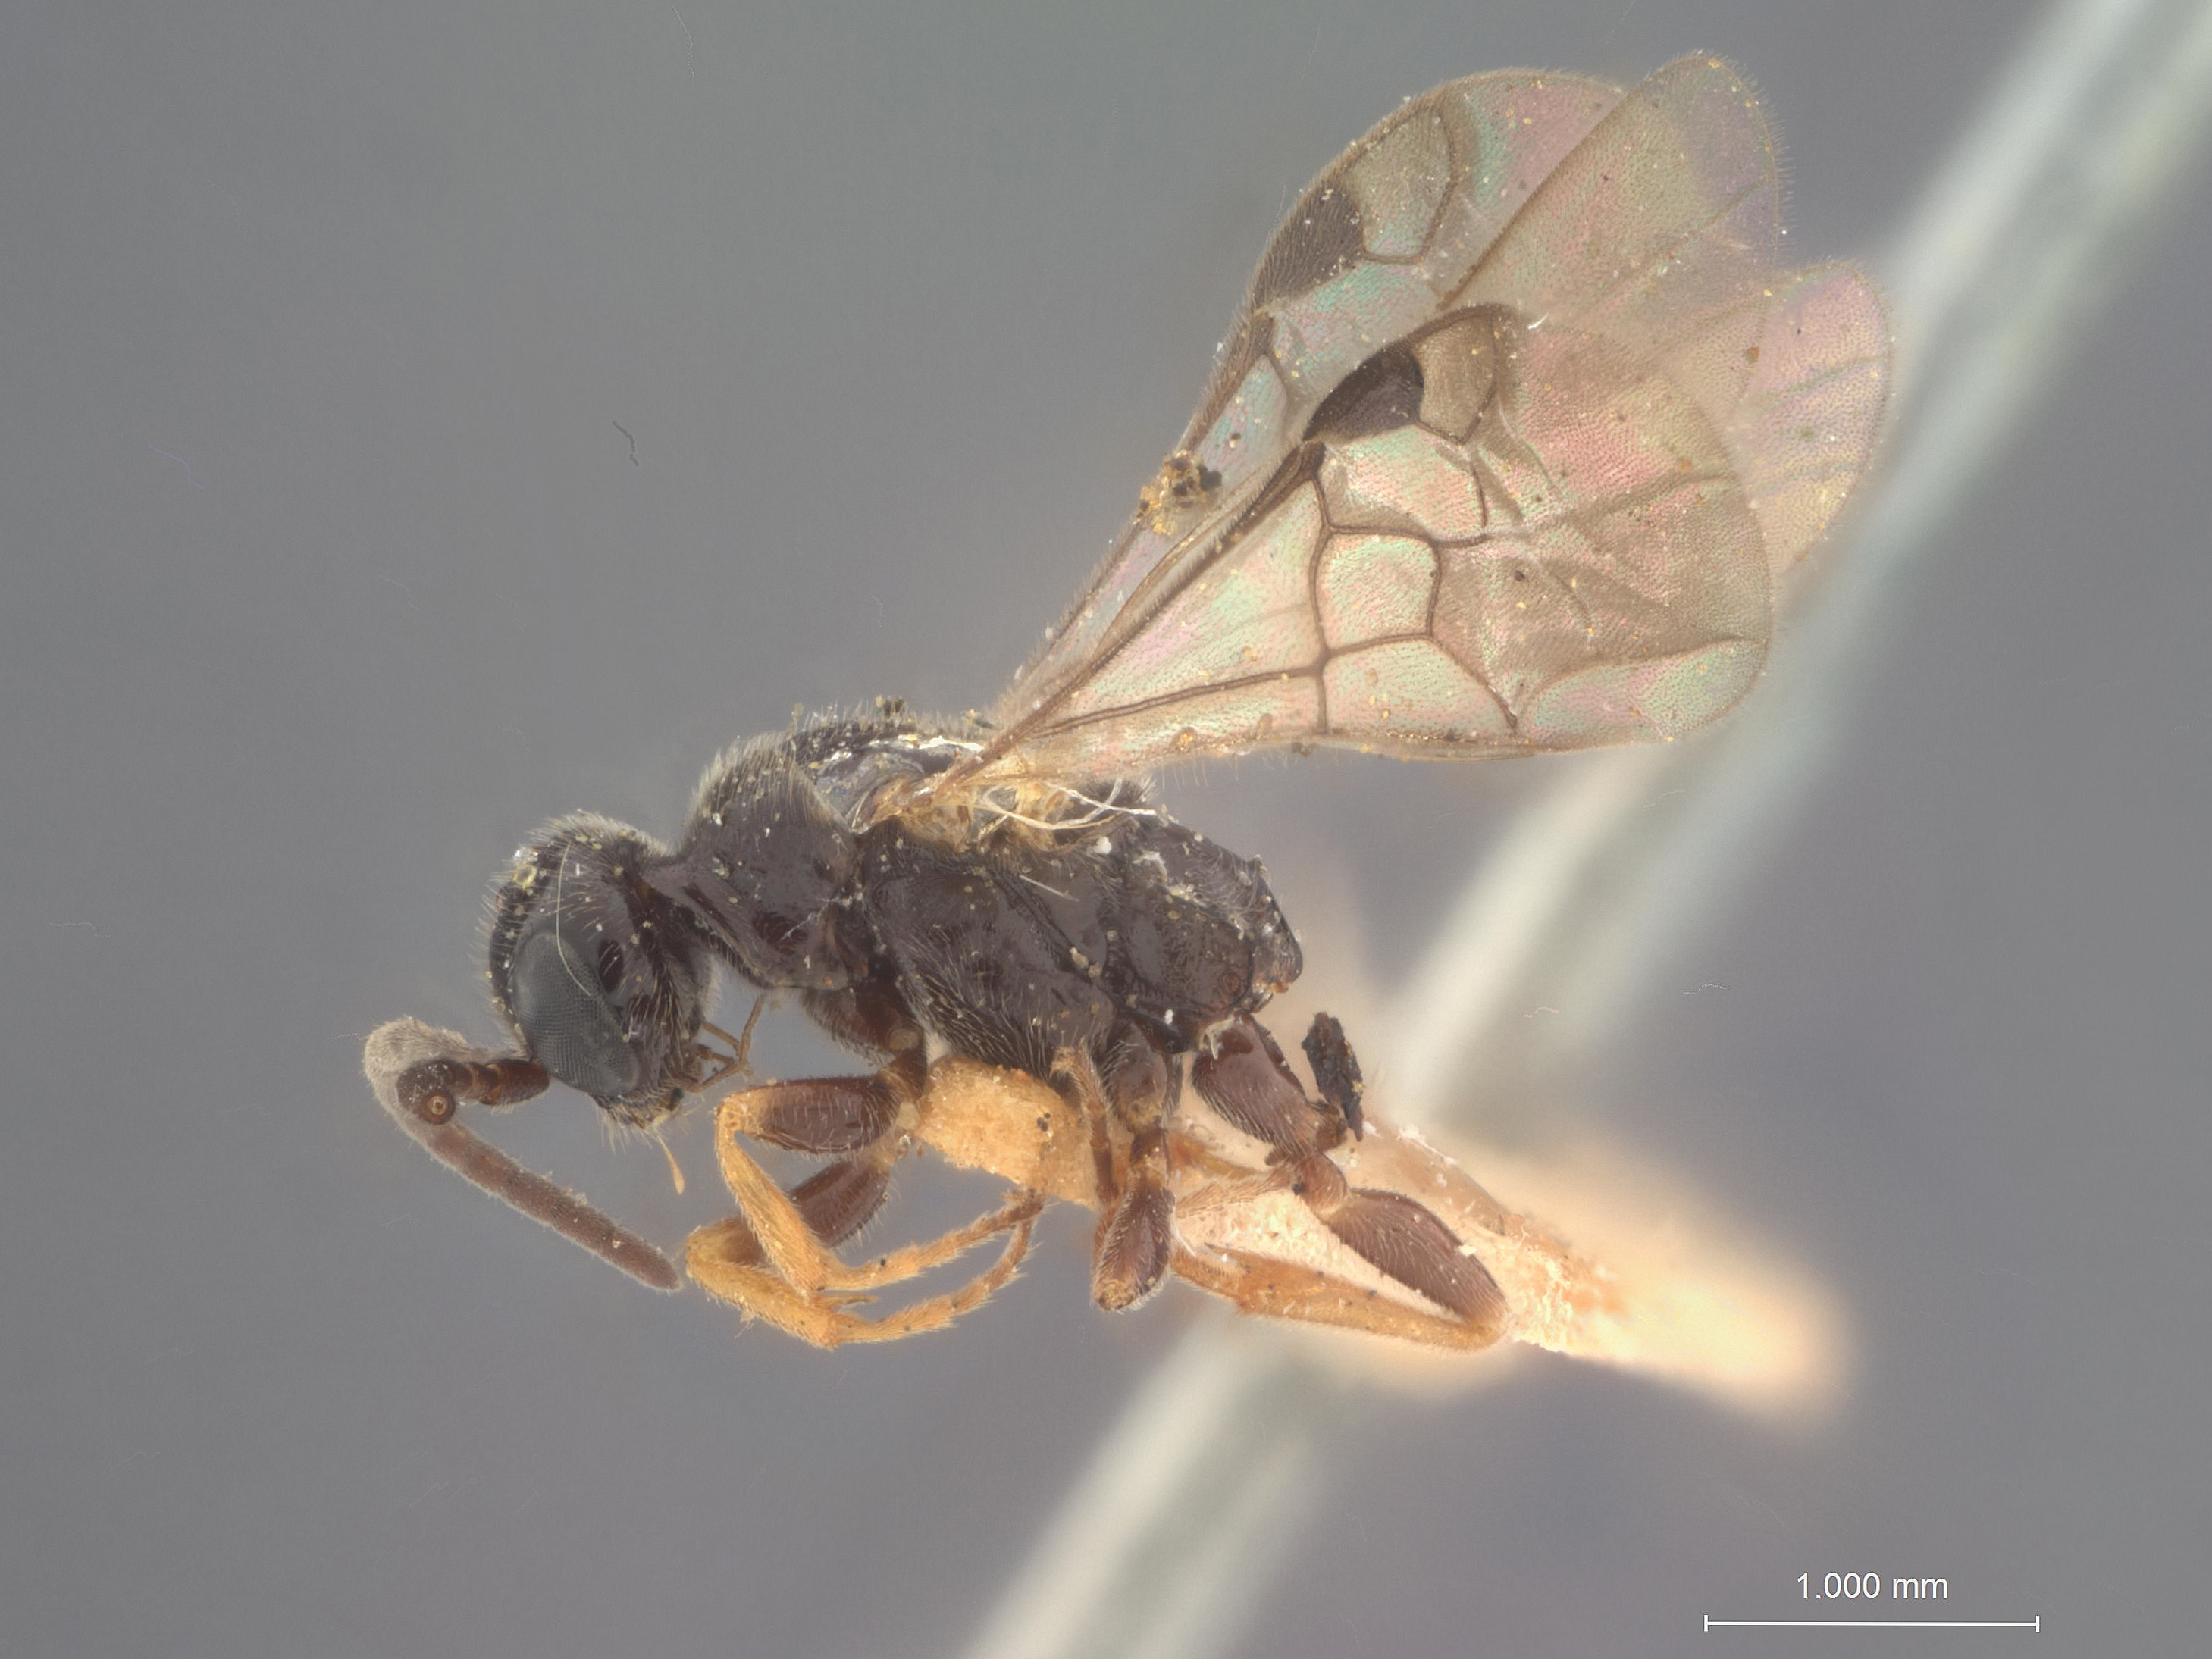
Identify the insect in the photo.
Sierola ambiguus
